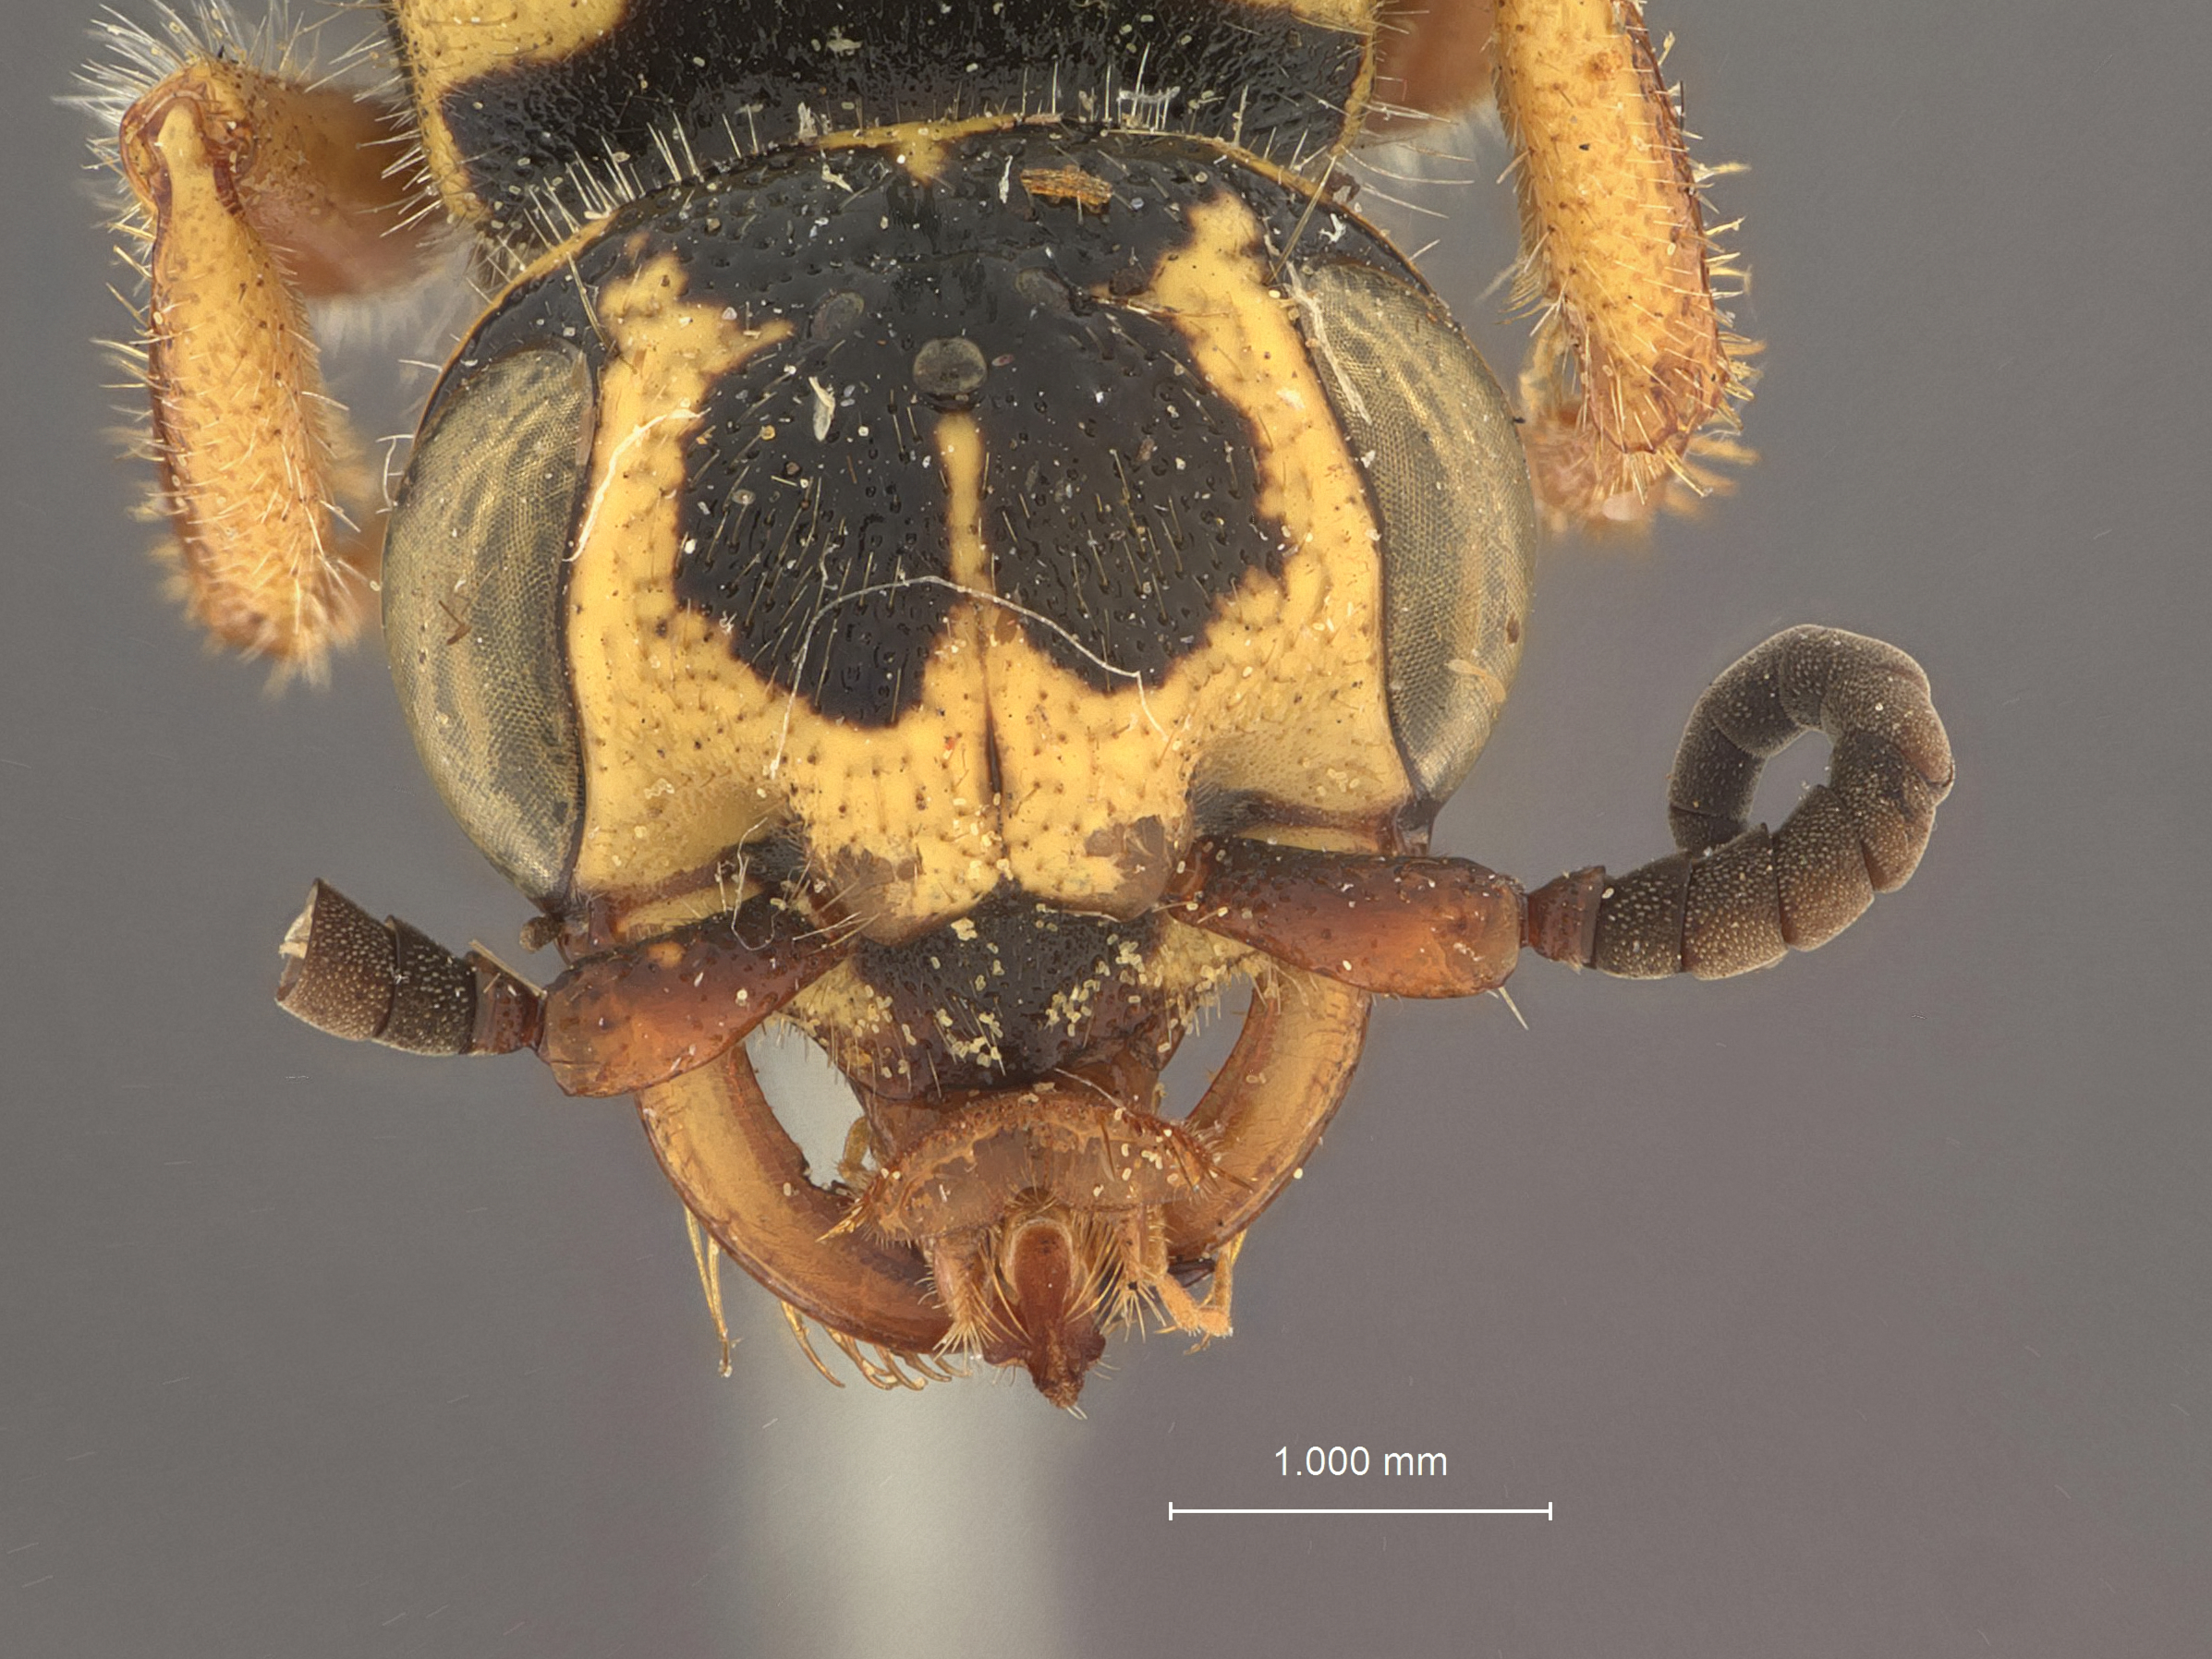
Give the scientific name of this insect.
Elis floridanus
